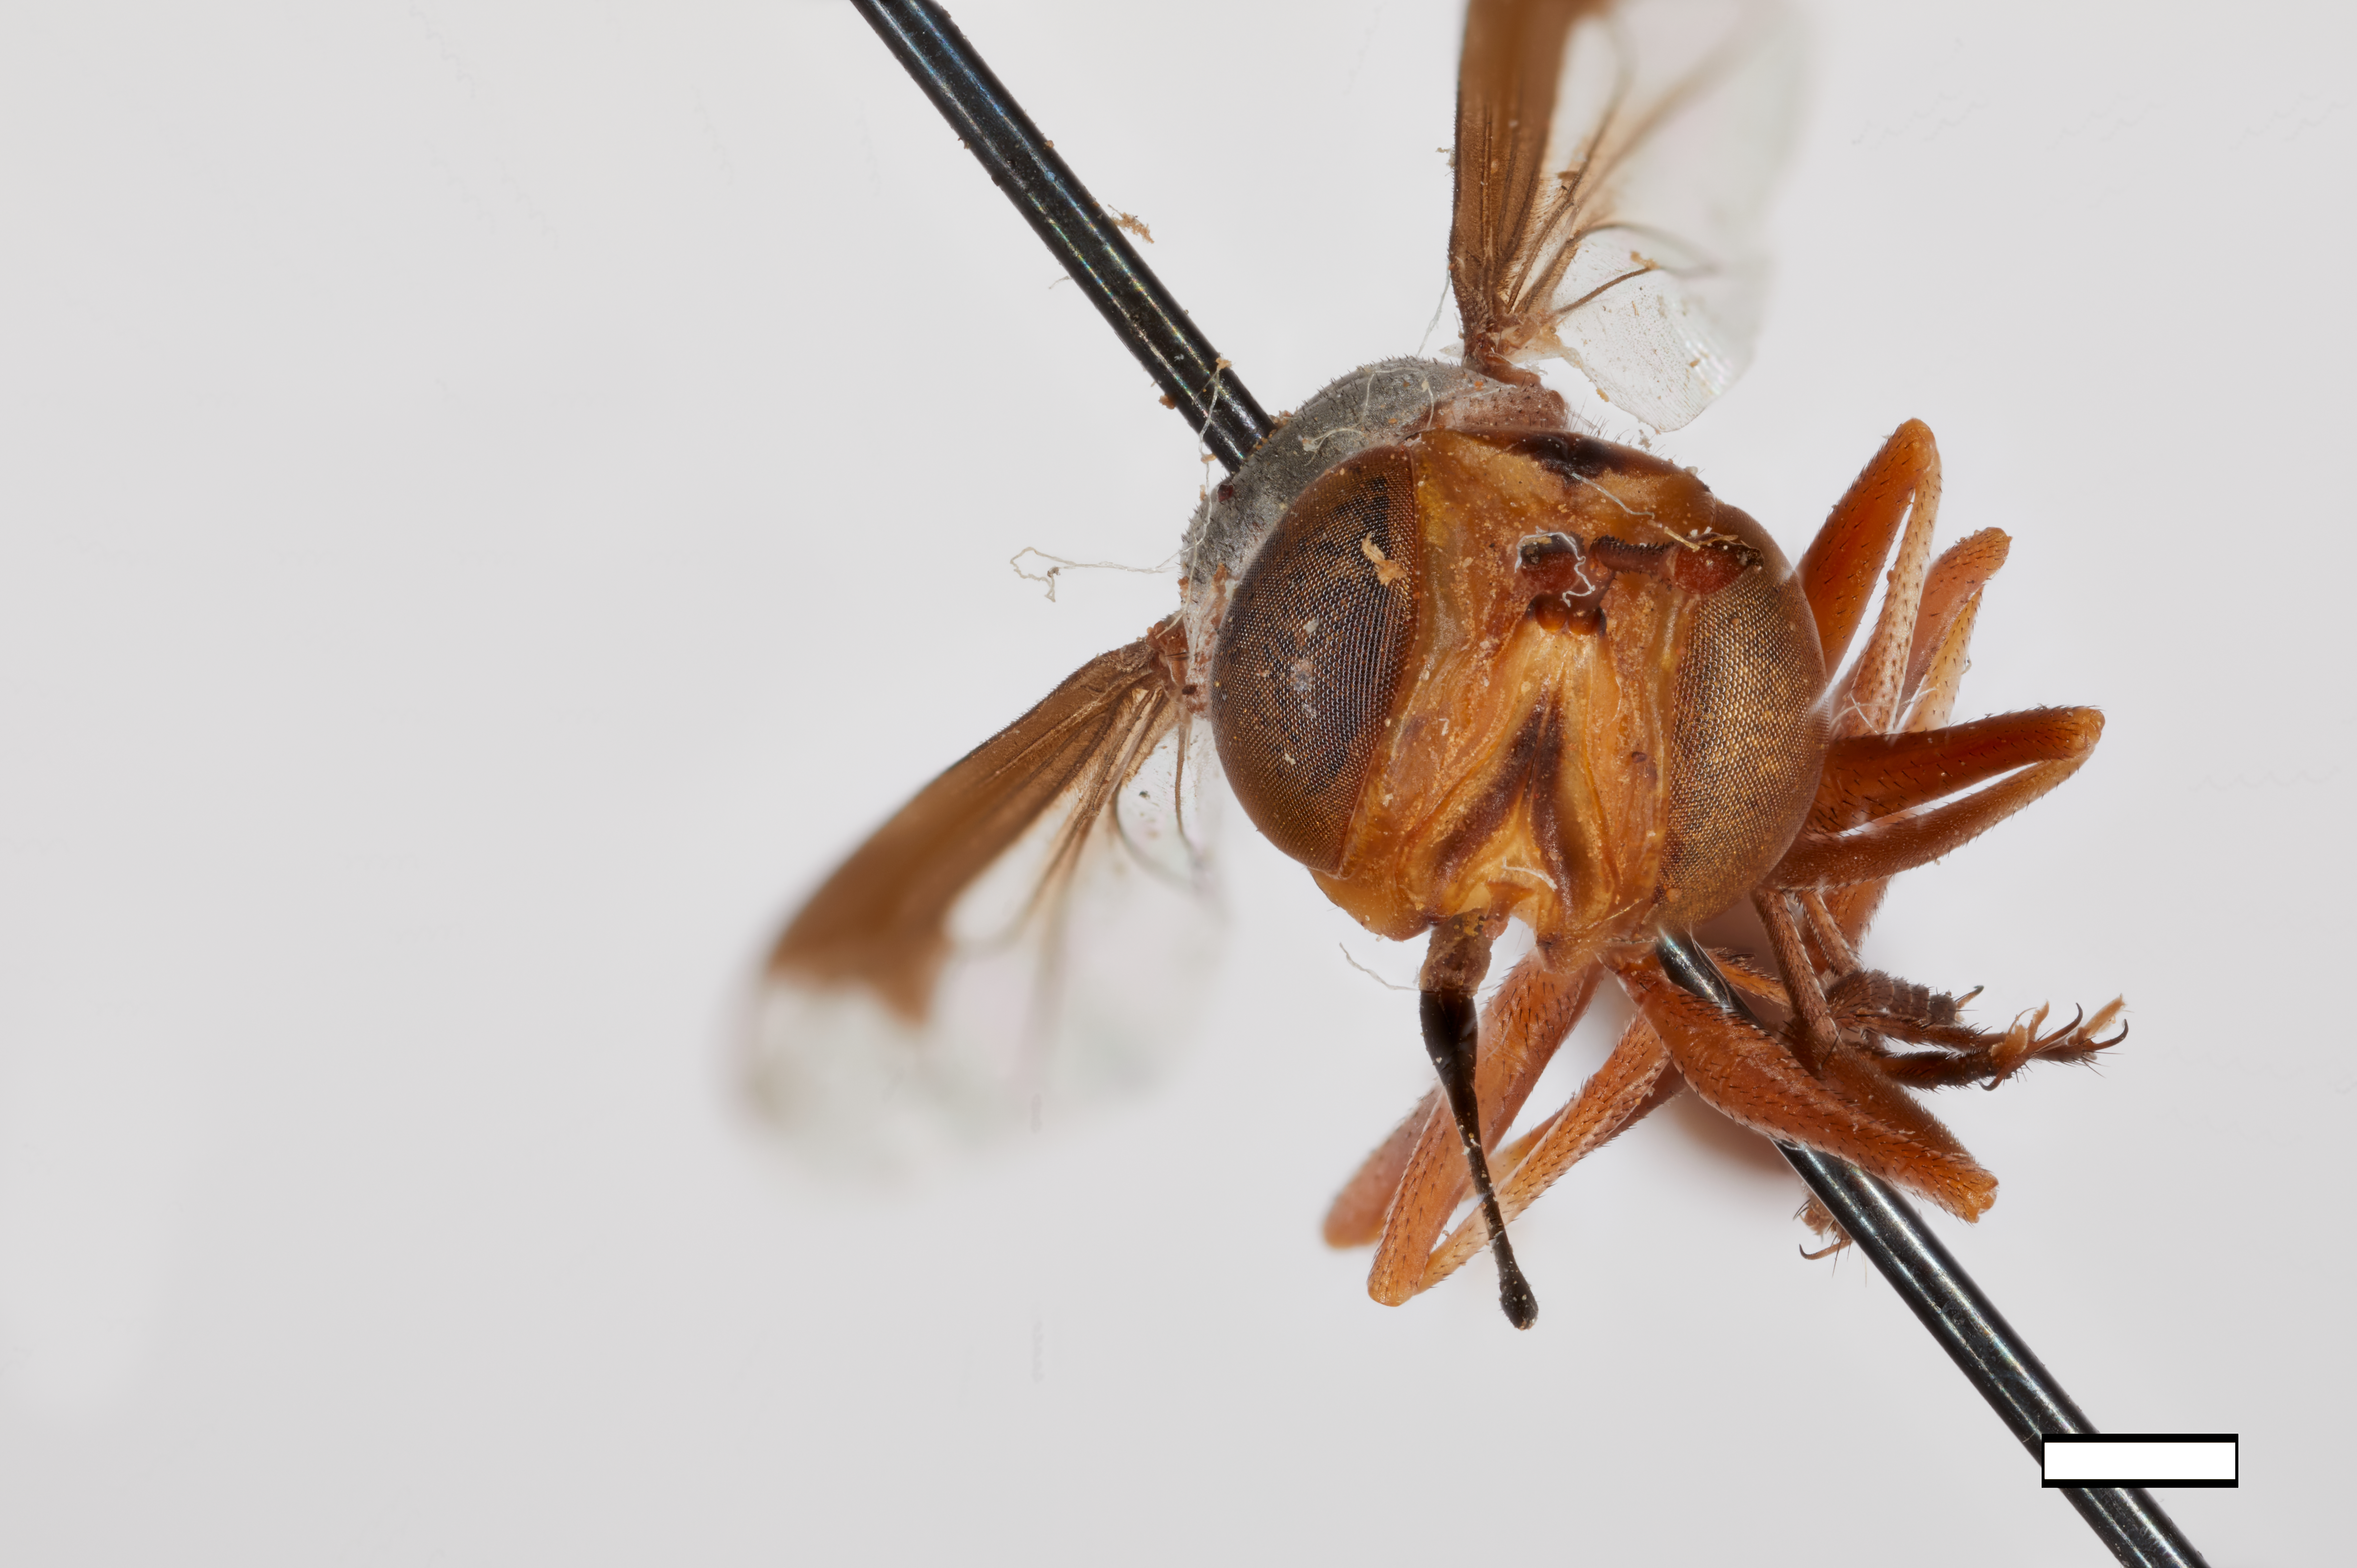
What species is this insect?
Physocephala interruptus
